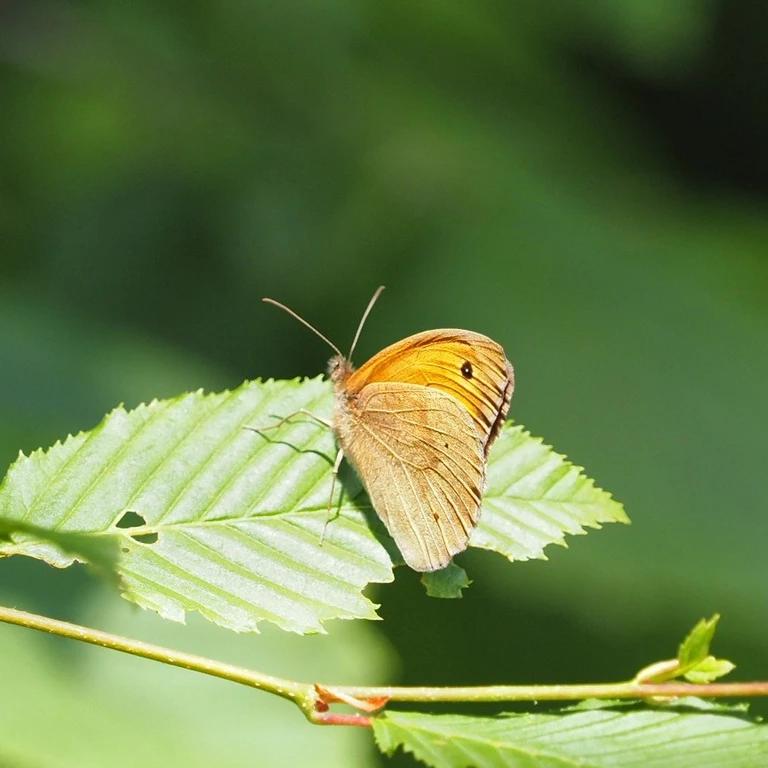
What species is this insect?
Maniola jurtina
